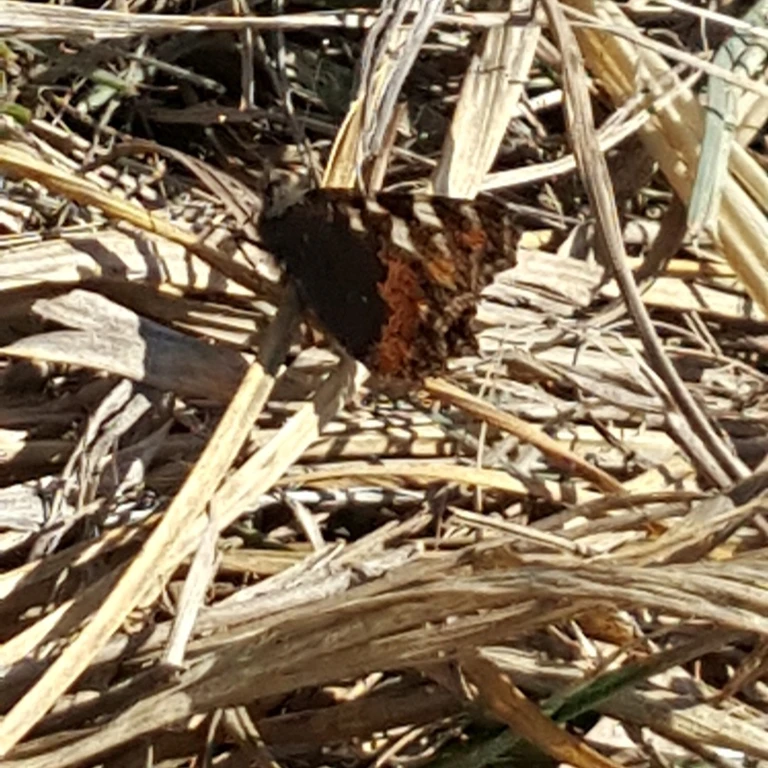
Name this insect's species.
Aglais urticae
